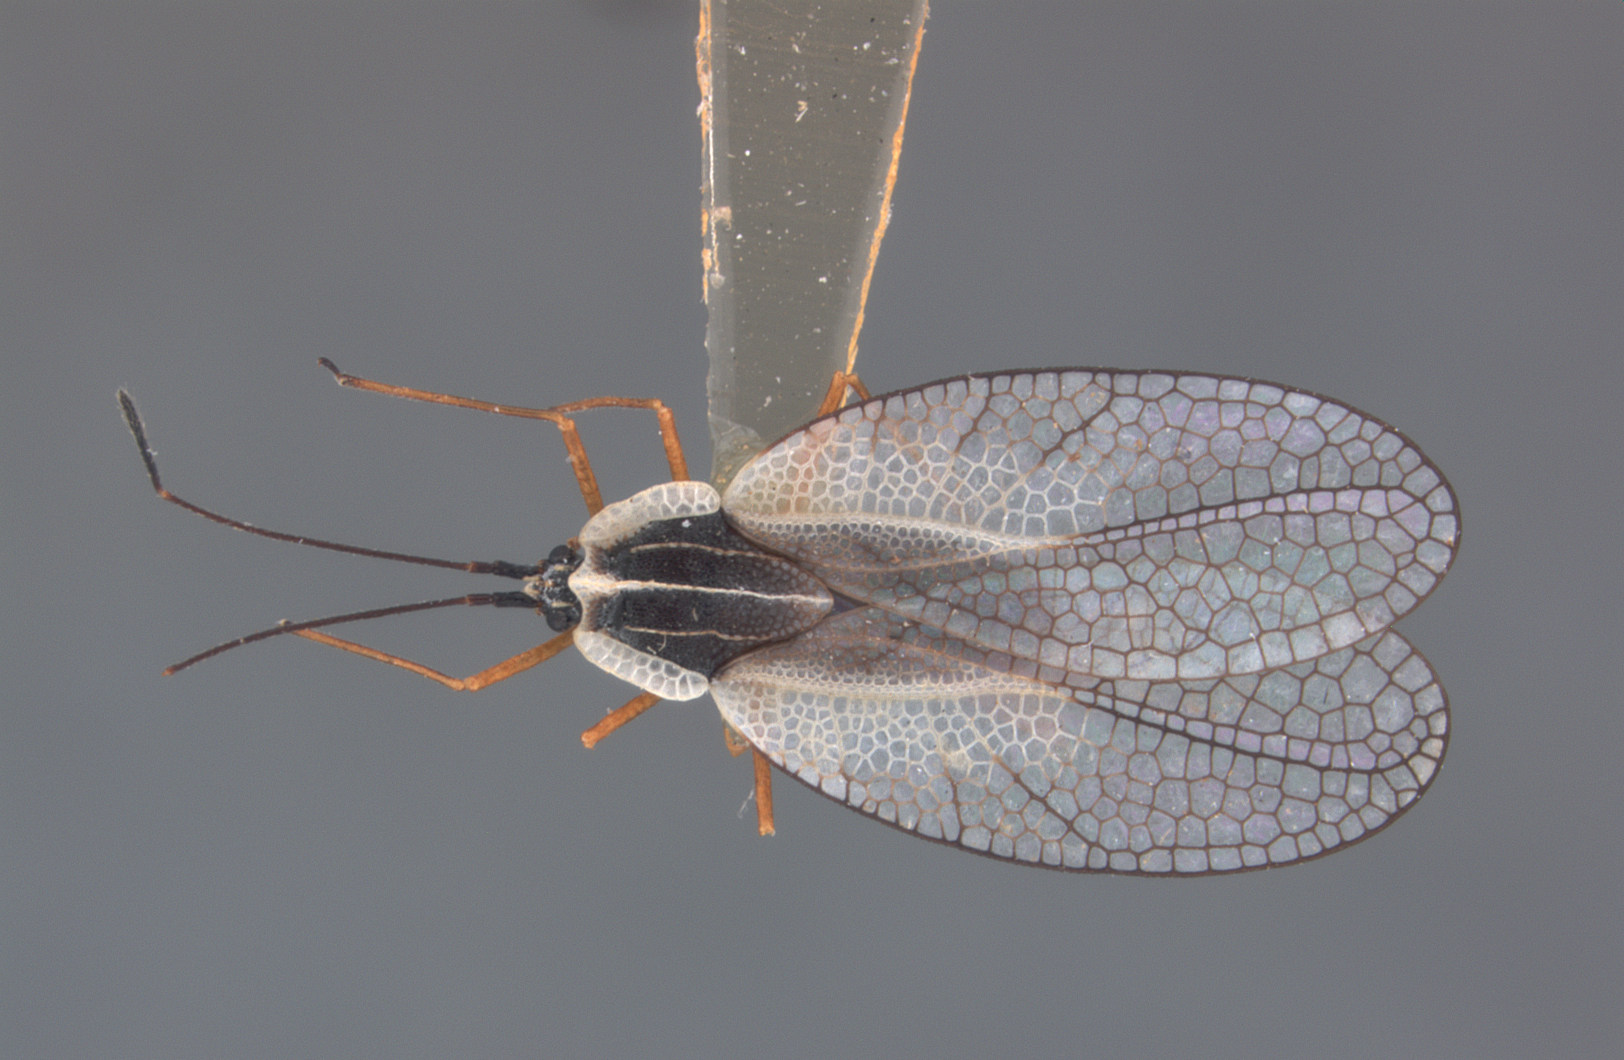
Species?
Leptodictya colombiana
